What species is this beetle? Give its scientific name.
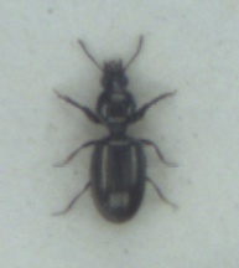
Dyschirius tristis
